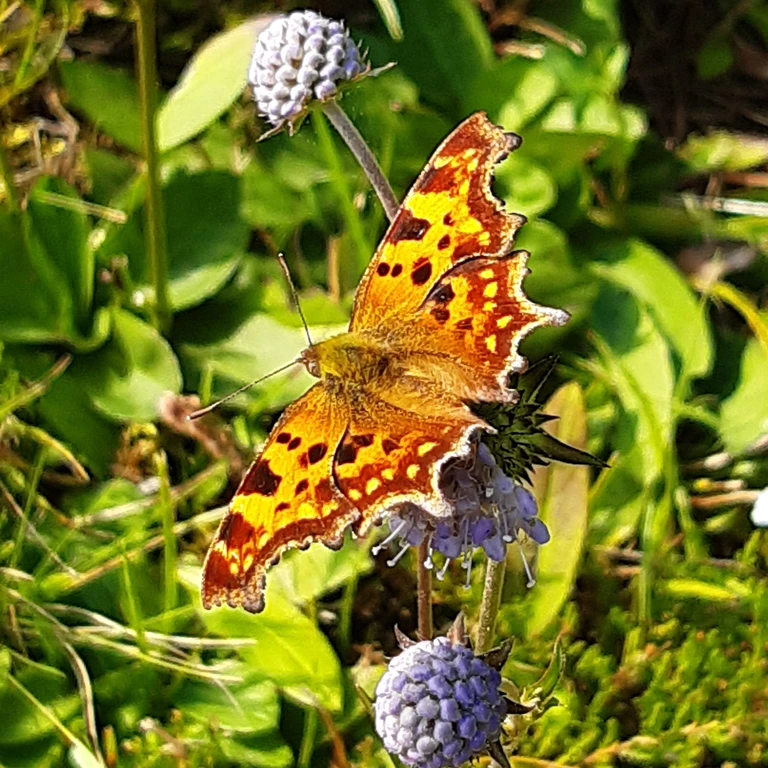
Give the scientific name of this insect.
Polygonia c-album
